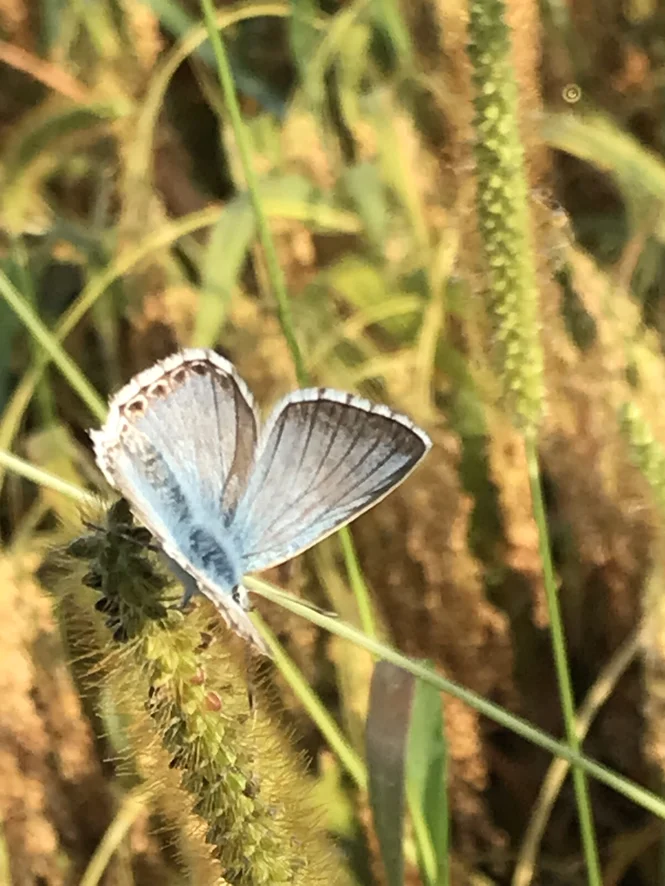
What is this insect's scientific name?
Lysandra coridon
